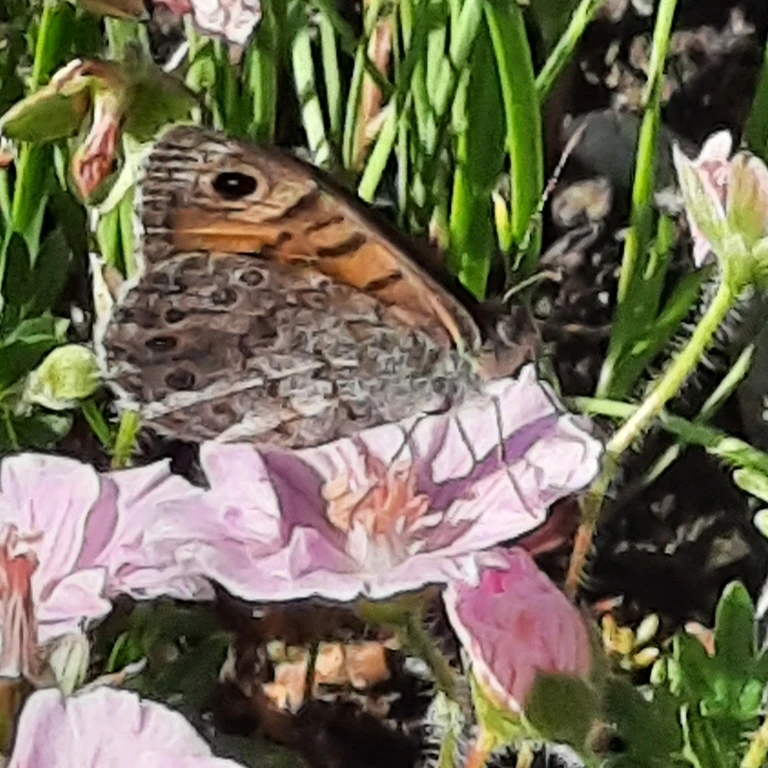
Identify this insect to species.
Lasiommata megera (also Pararge megera)
